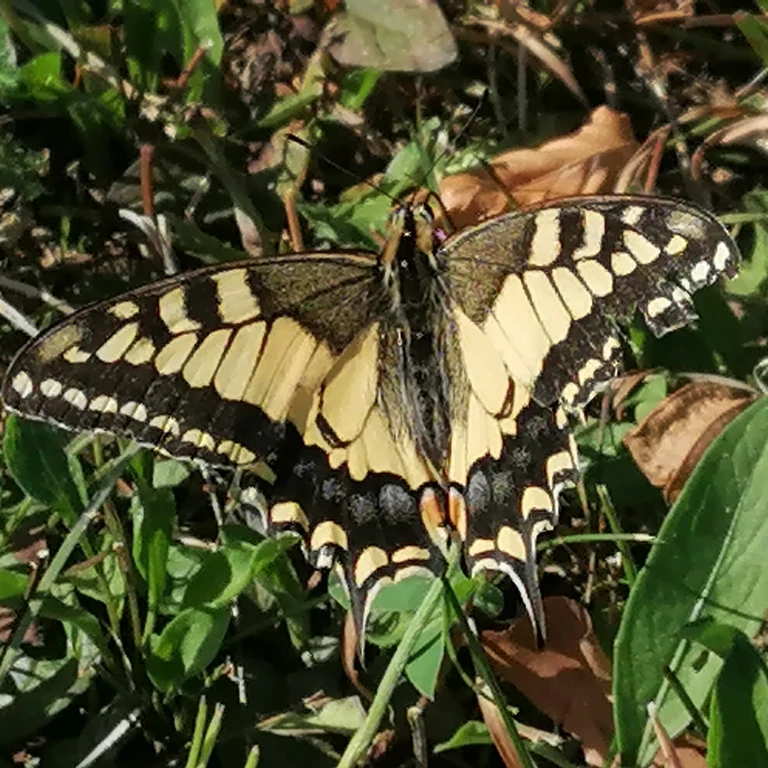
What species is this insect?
Papilio machaon
